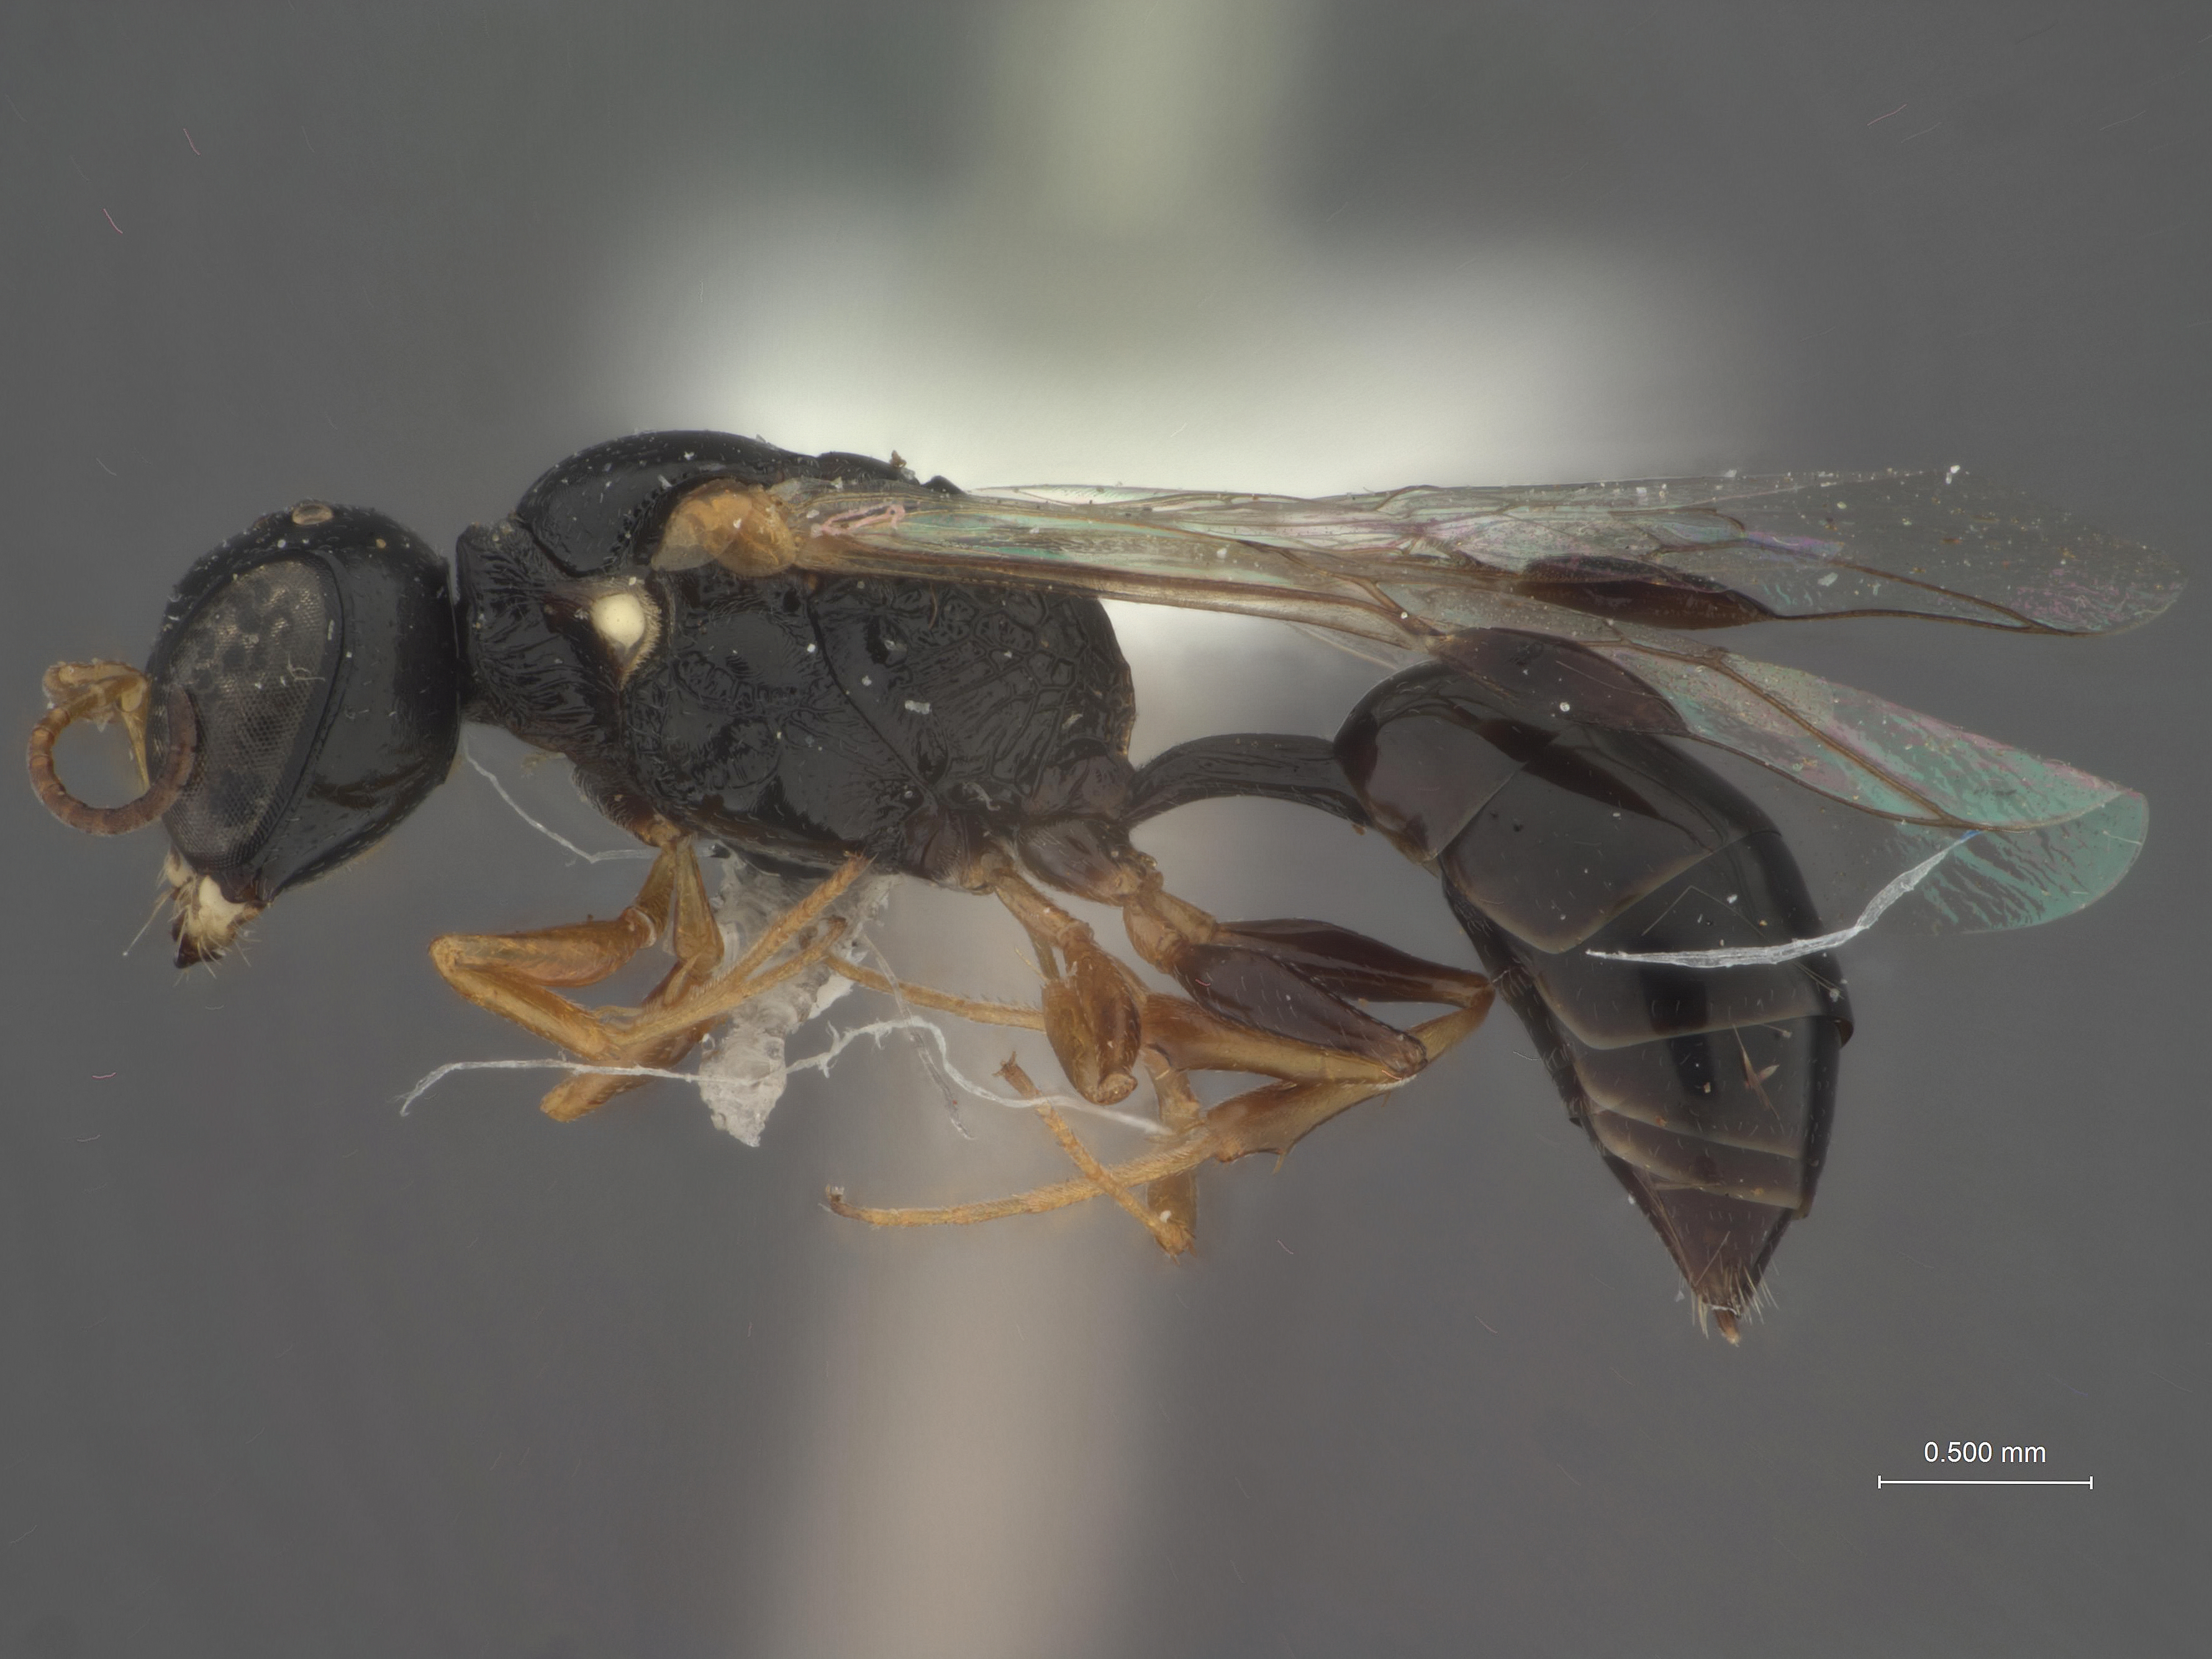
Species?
Incastigmus mystaxalbus
